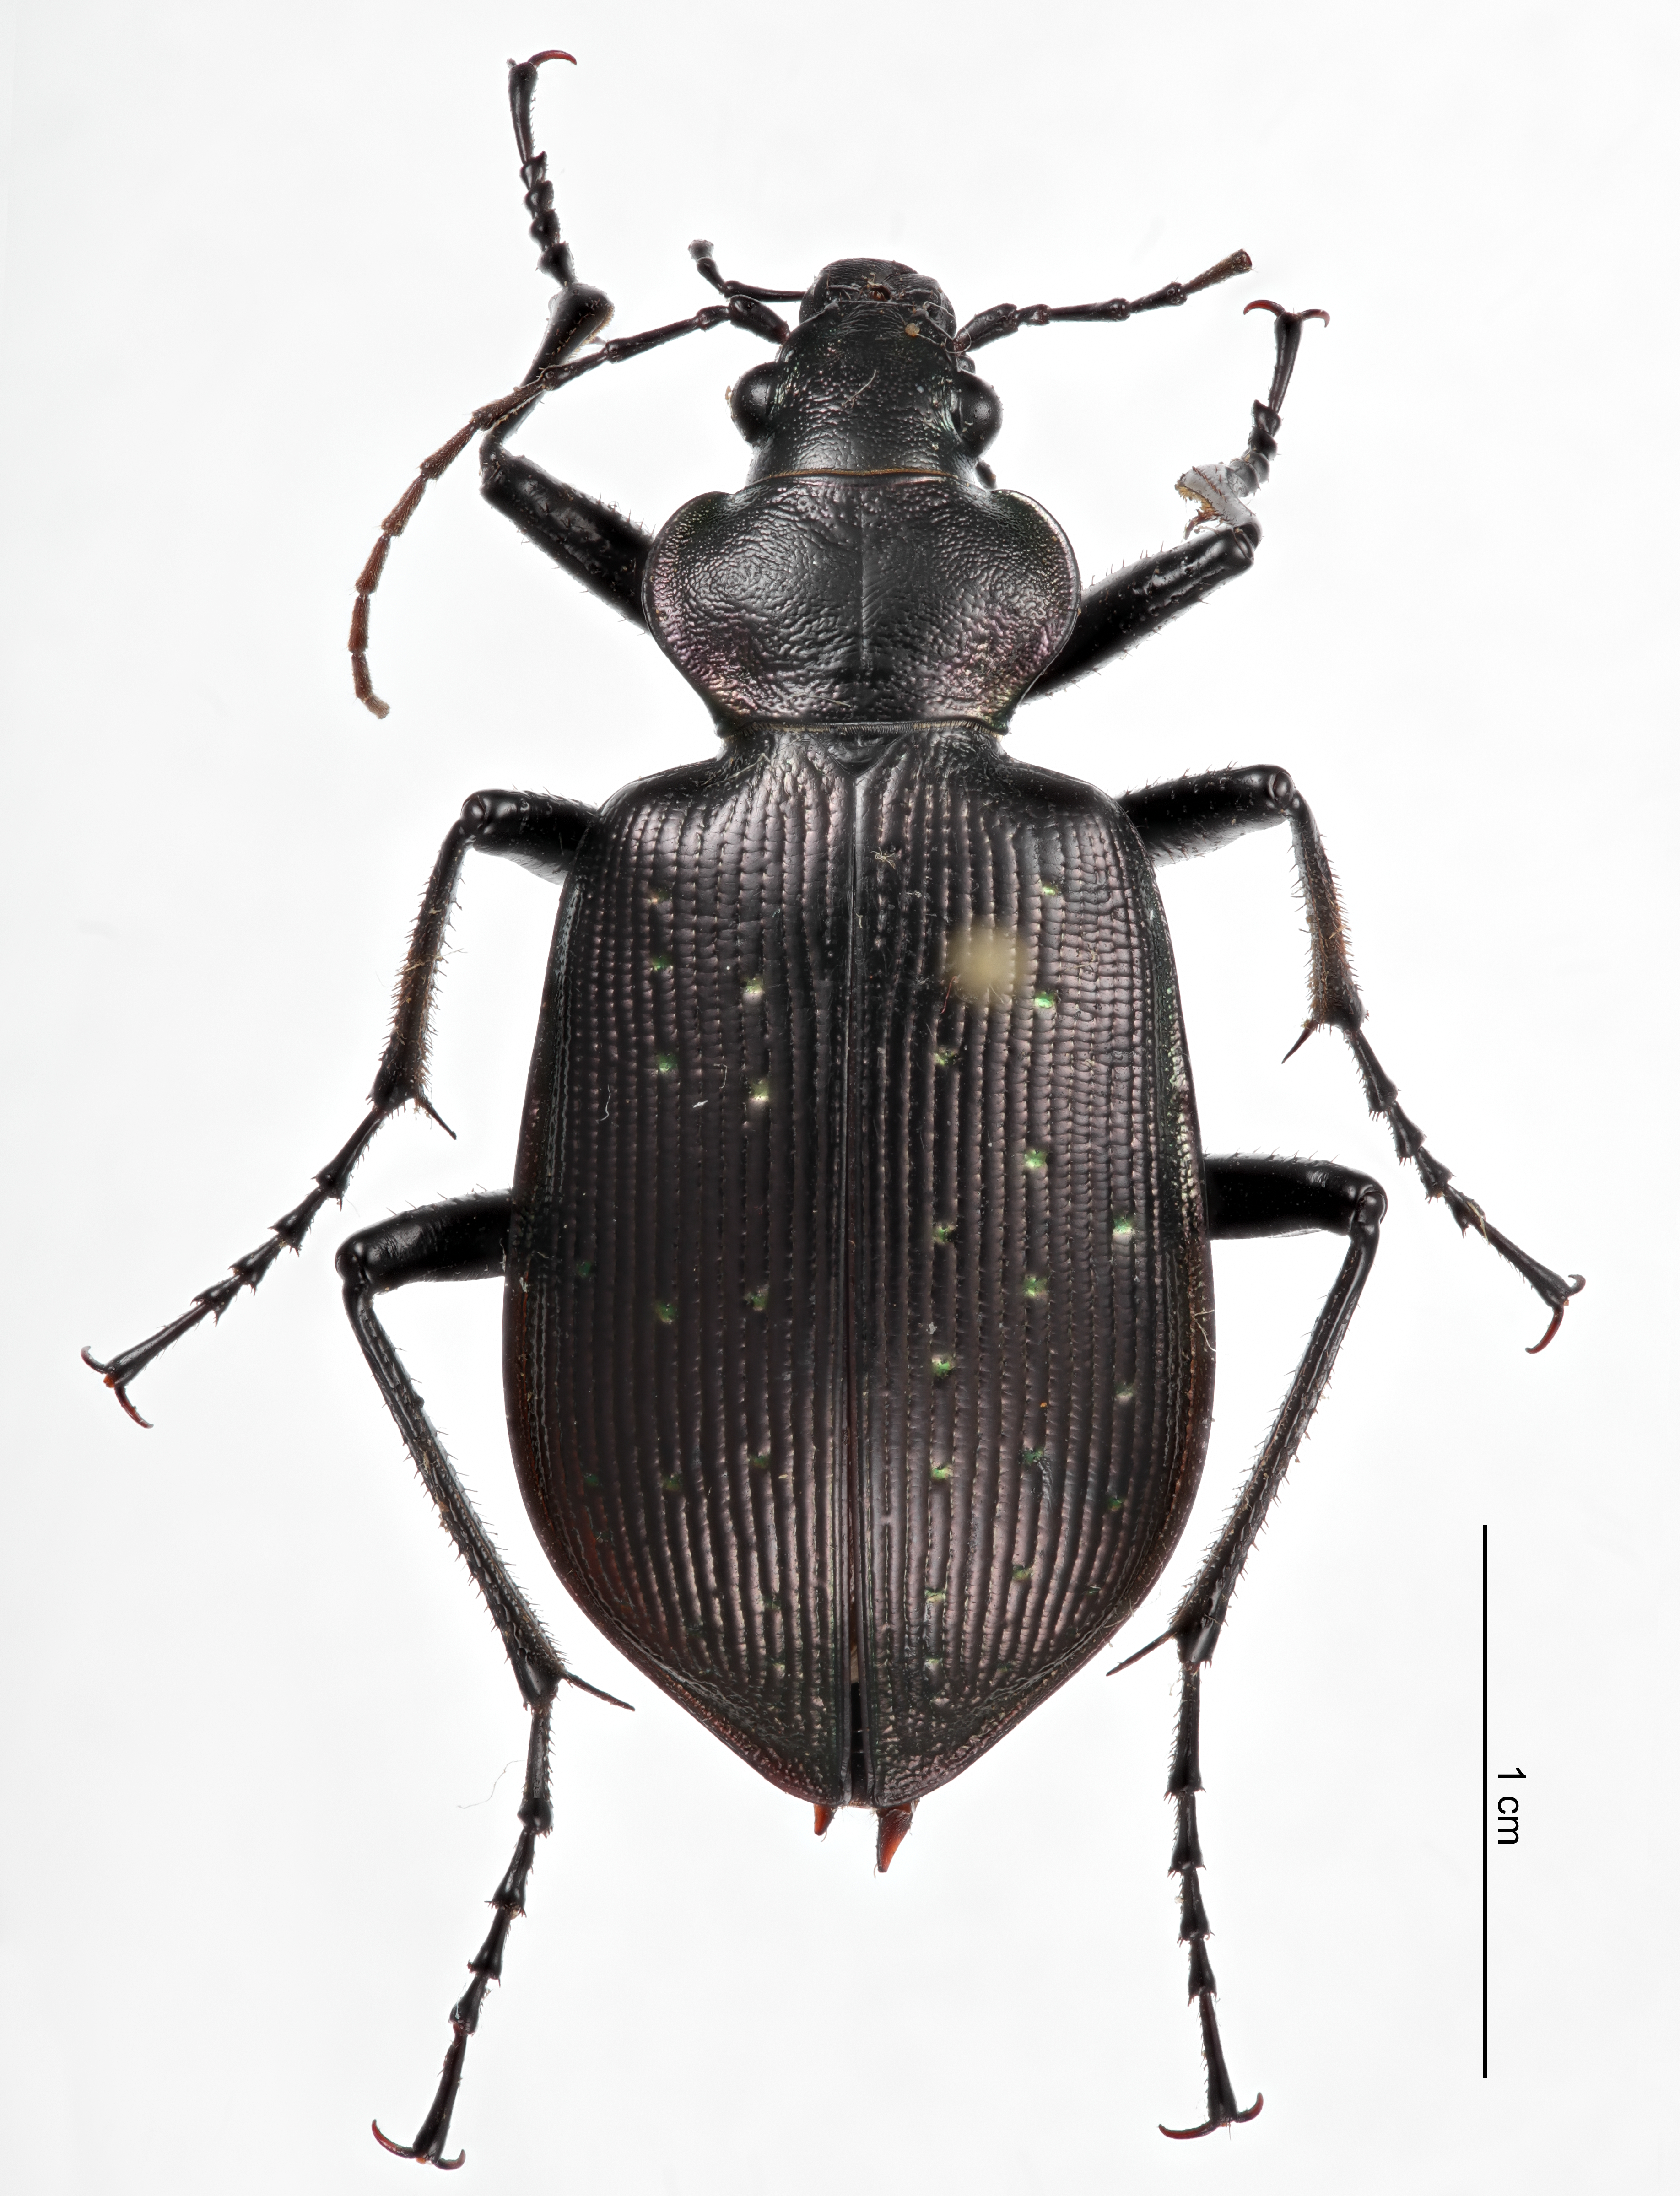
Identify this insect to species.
Calosoma frigidum
